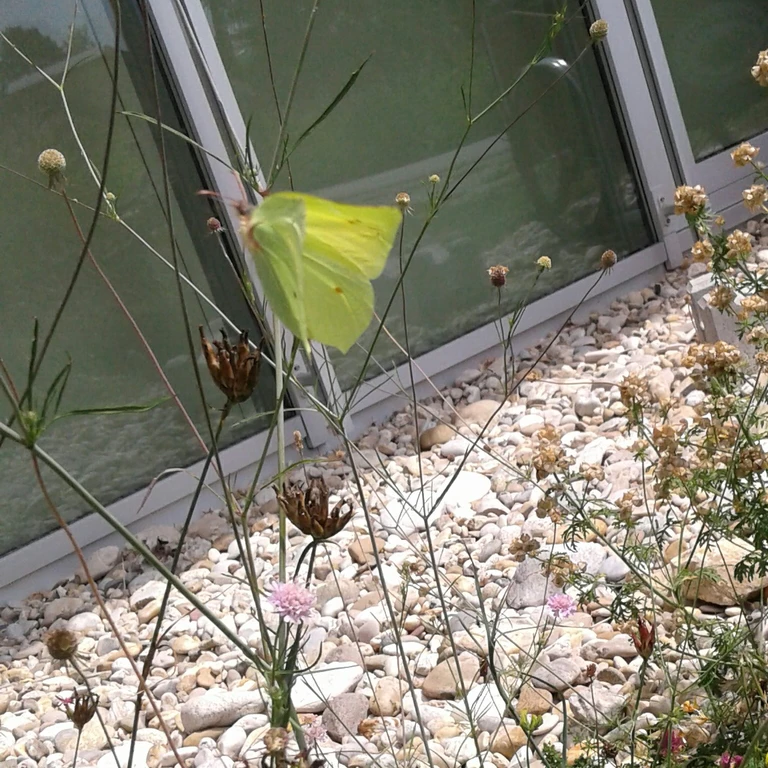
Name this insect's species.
Gonepteryx rhamni
